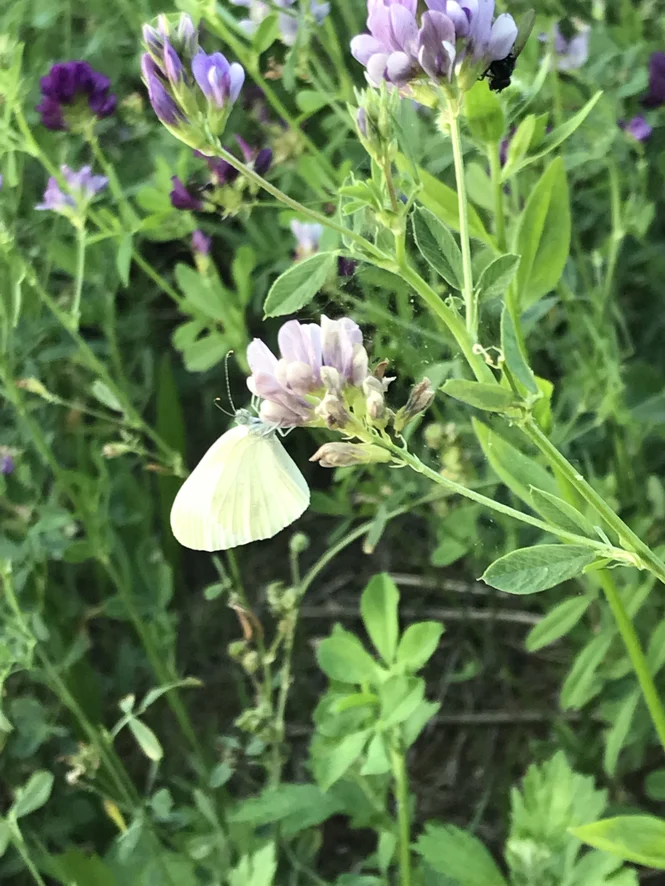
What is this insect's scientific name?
Leptidea sinapis/juvernica
